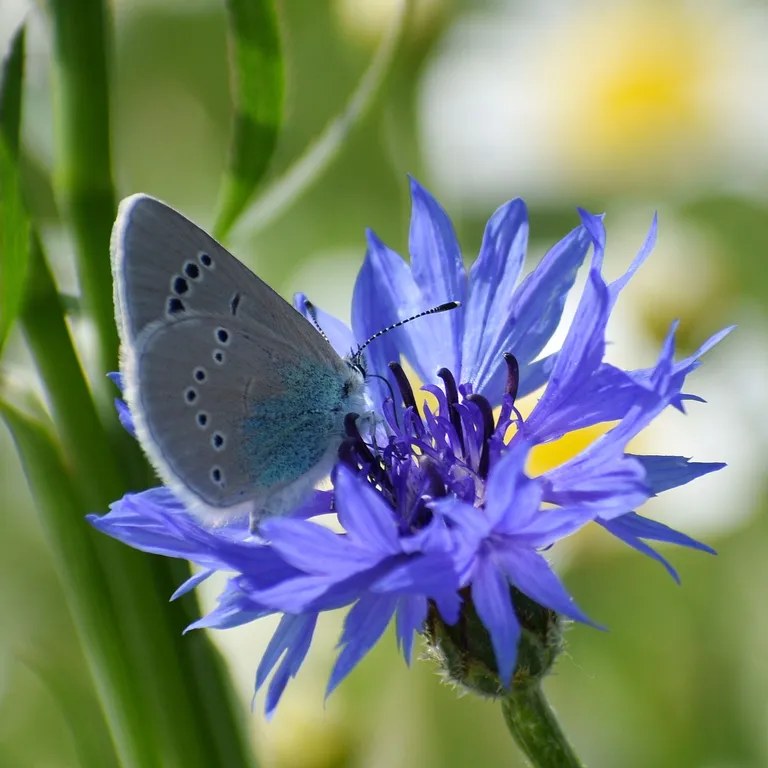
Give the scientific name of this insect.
Glaucopsyche alexis
